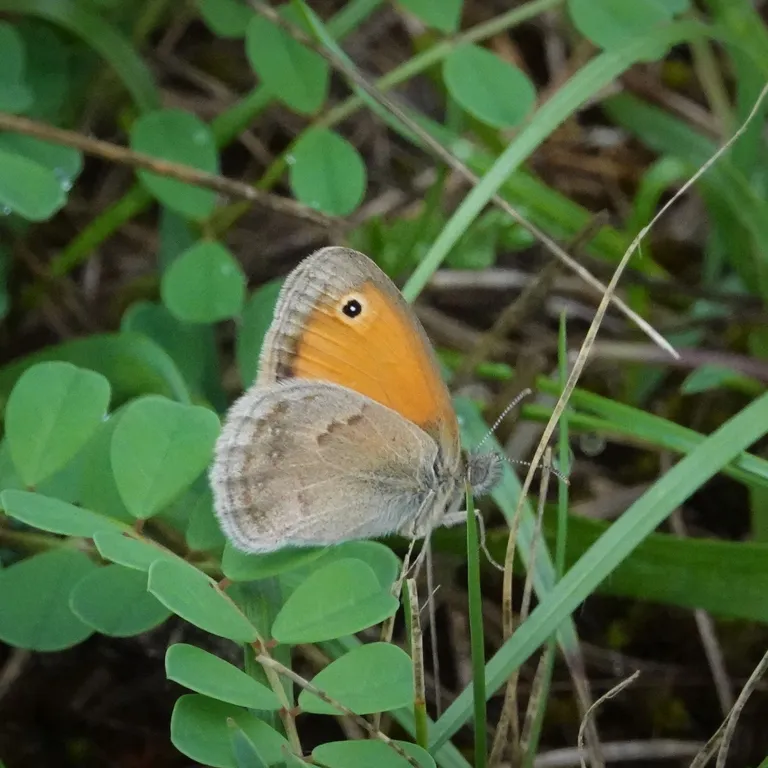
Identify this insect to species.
Coenonympha pamphilus
